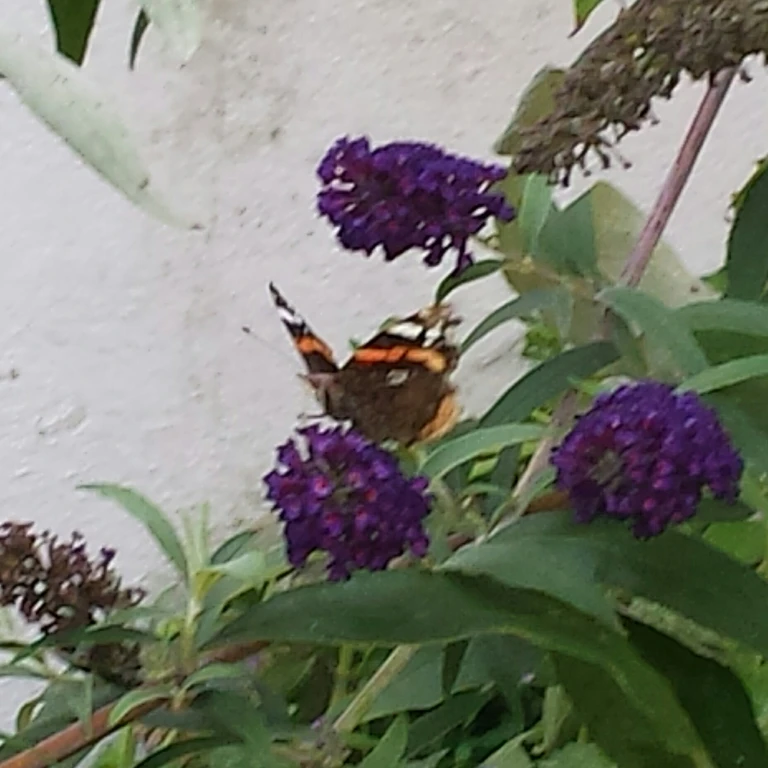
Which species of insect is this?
Vanessa atalanta
